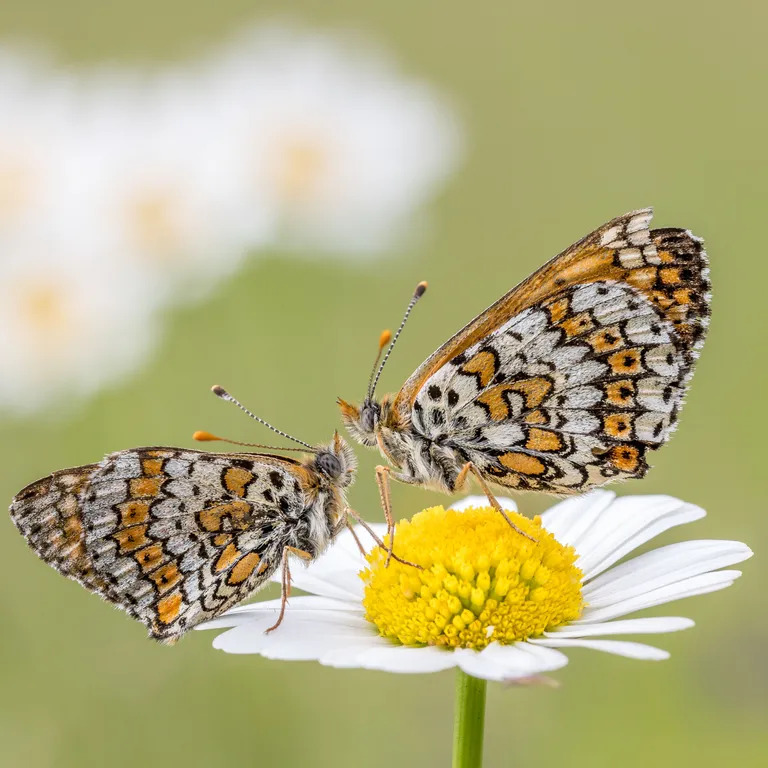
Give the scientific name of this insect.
Melitaea cinxia
